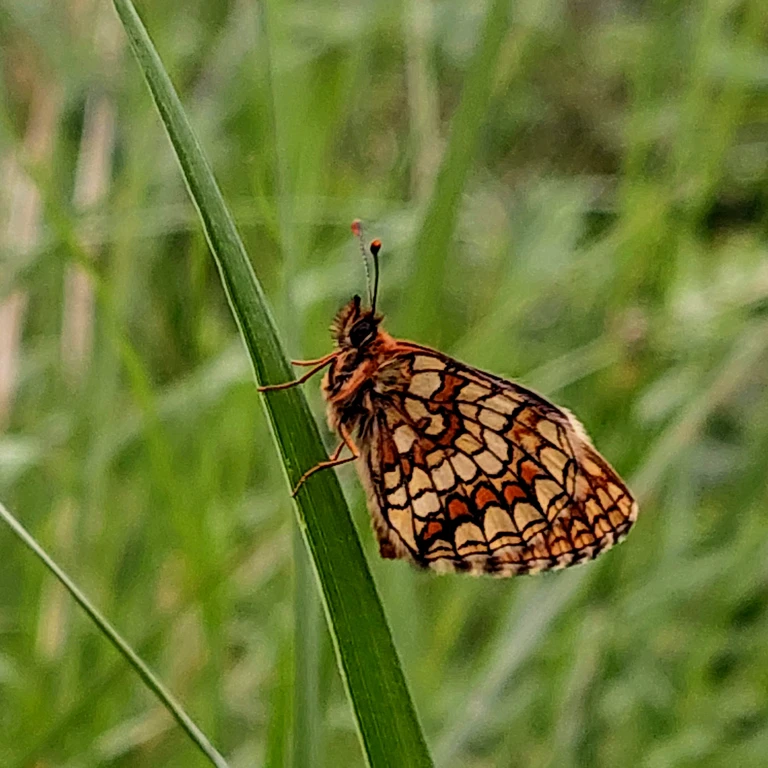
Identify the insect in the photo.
Melitaea athalia
